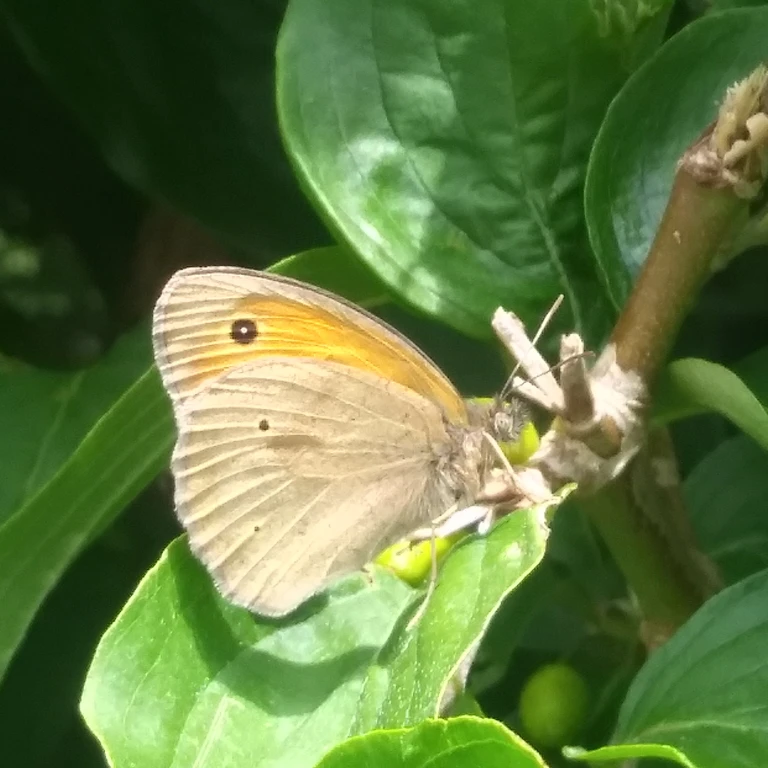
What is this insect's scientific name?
Maniola jurtina
